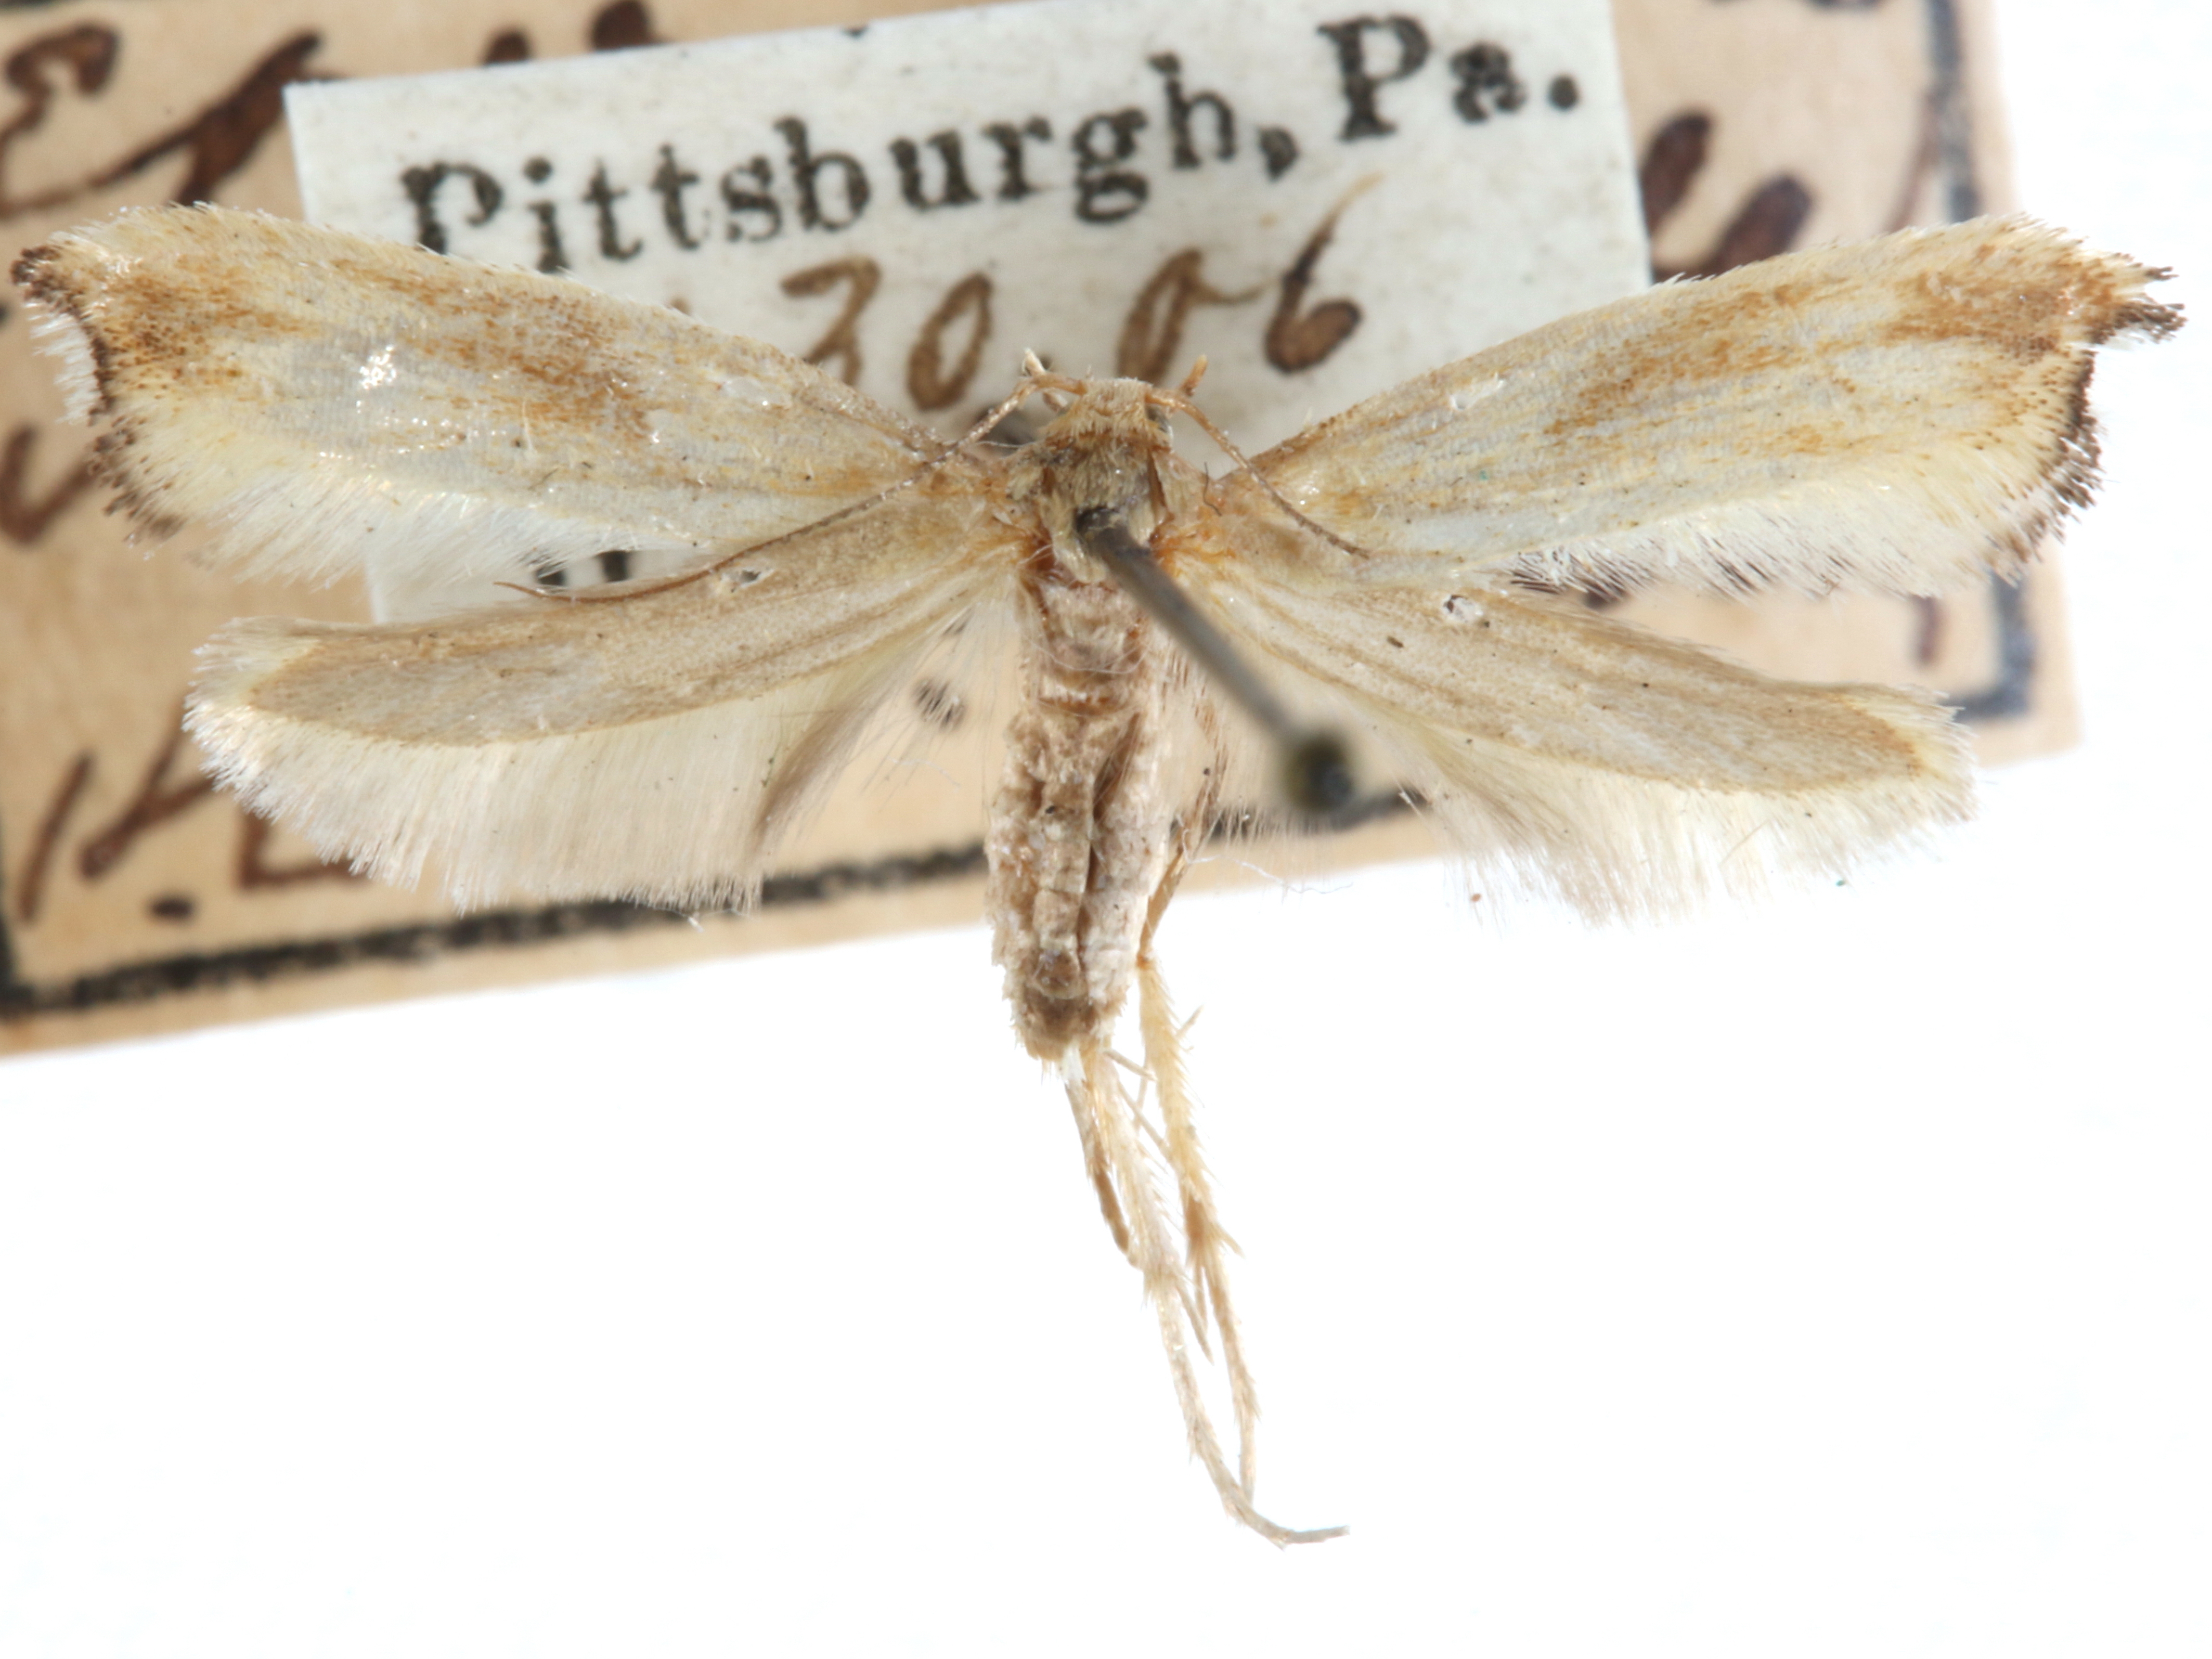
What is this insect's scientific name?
Epermenia imperialella
